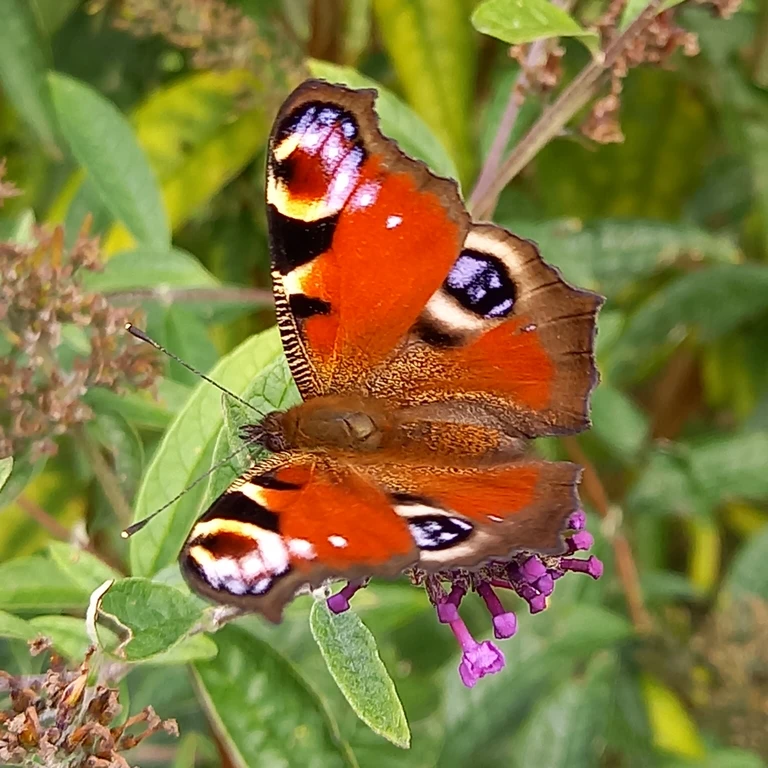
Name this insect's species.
Aglais io
